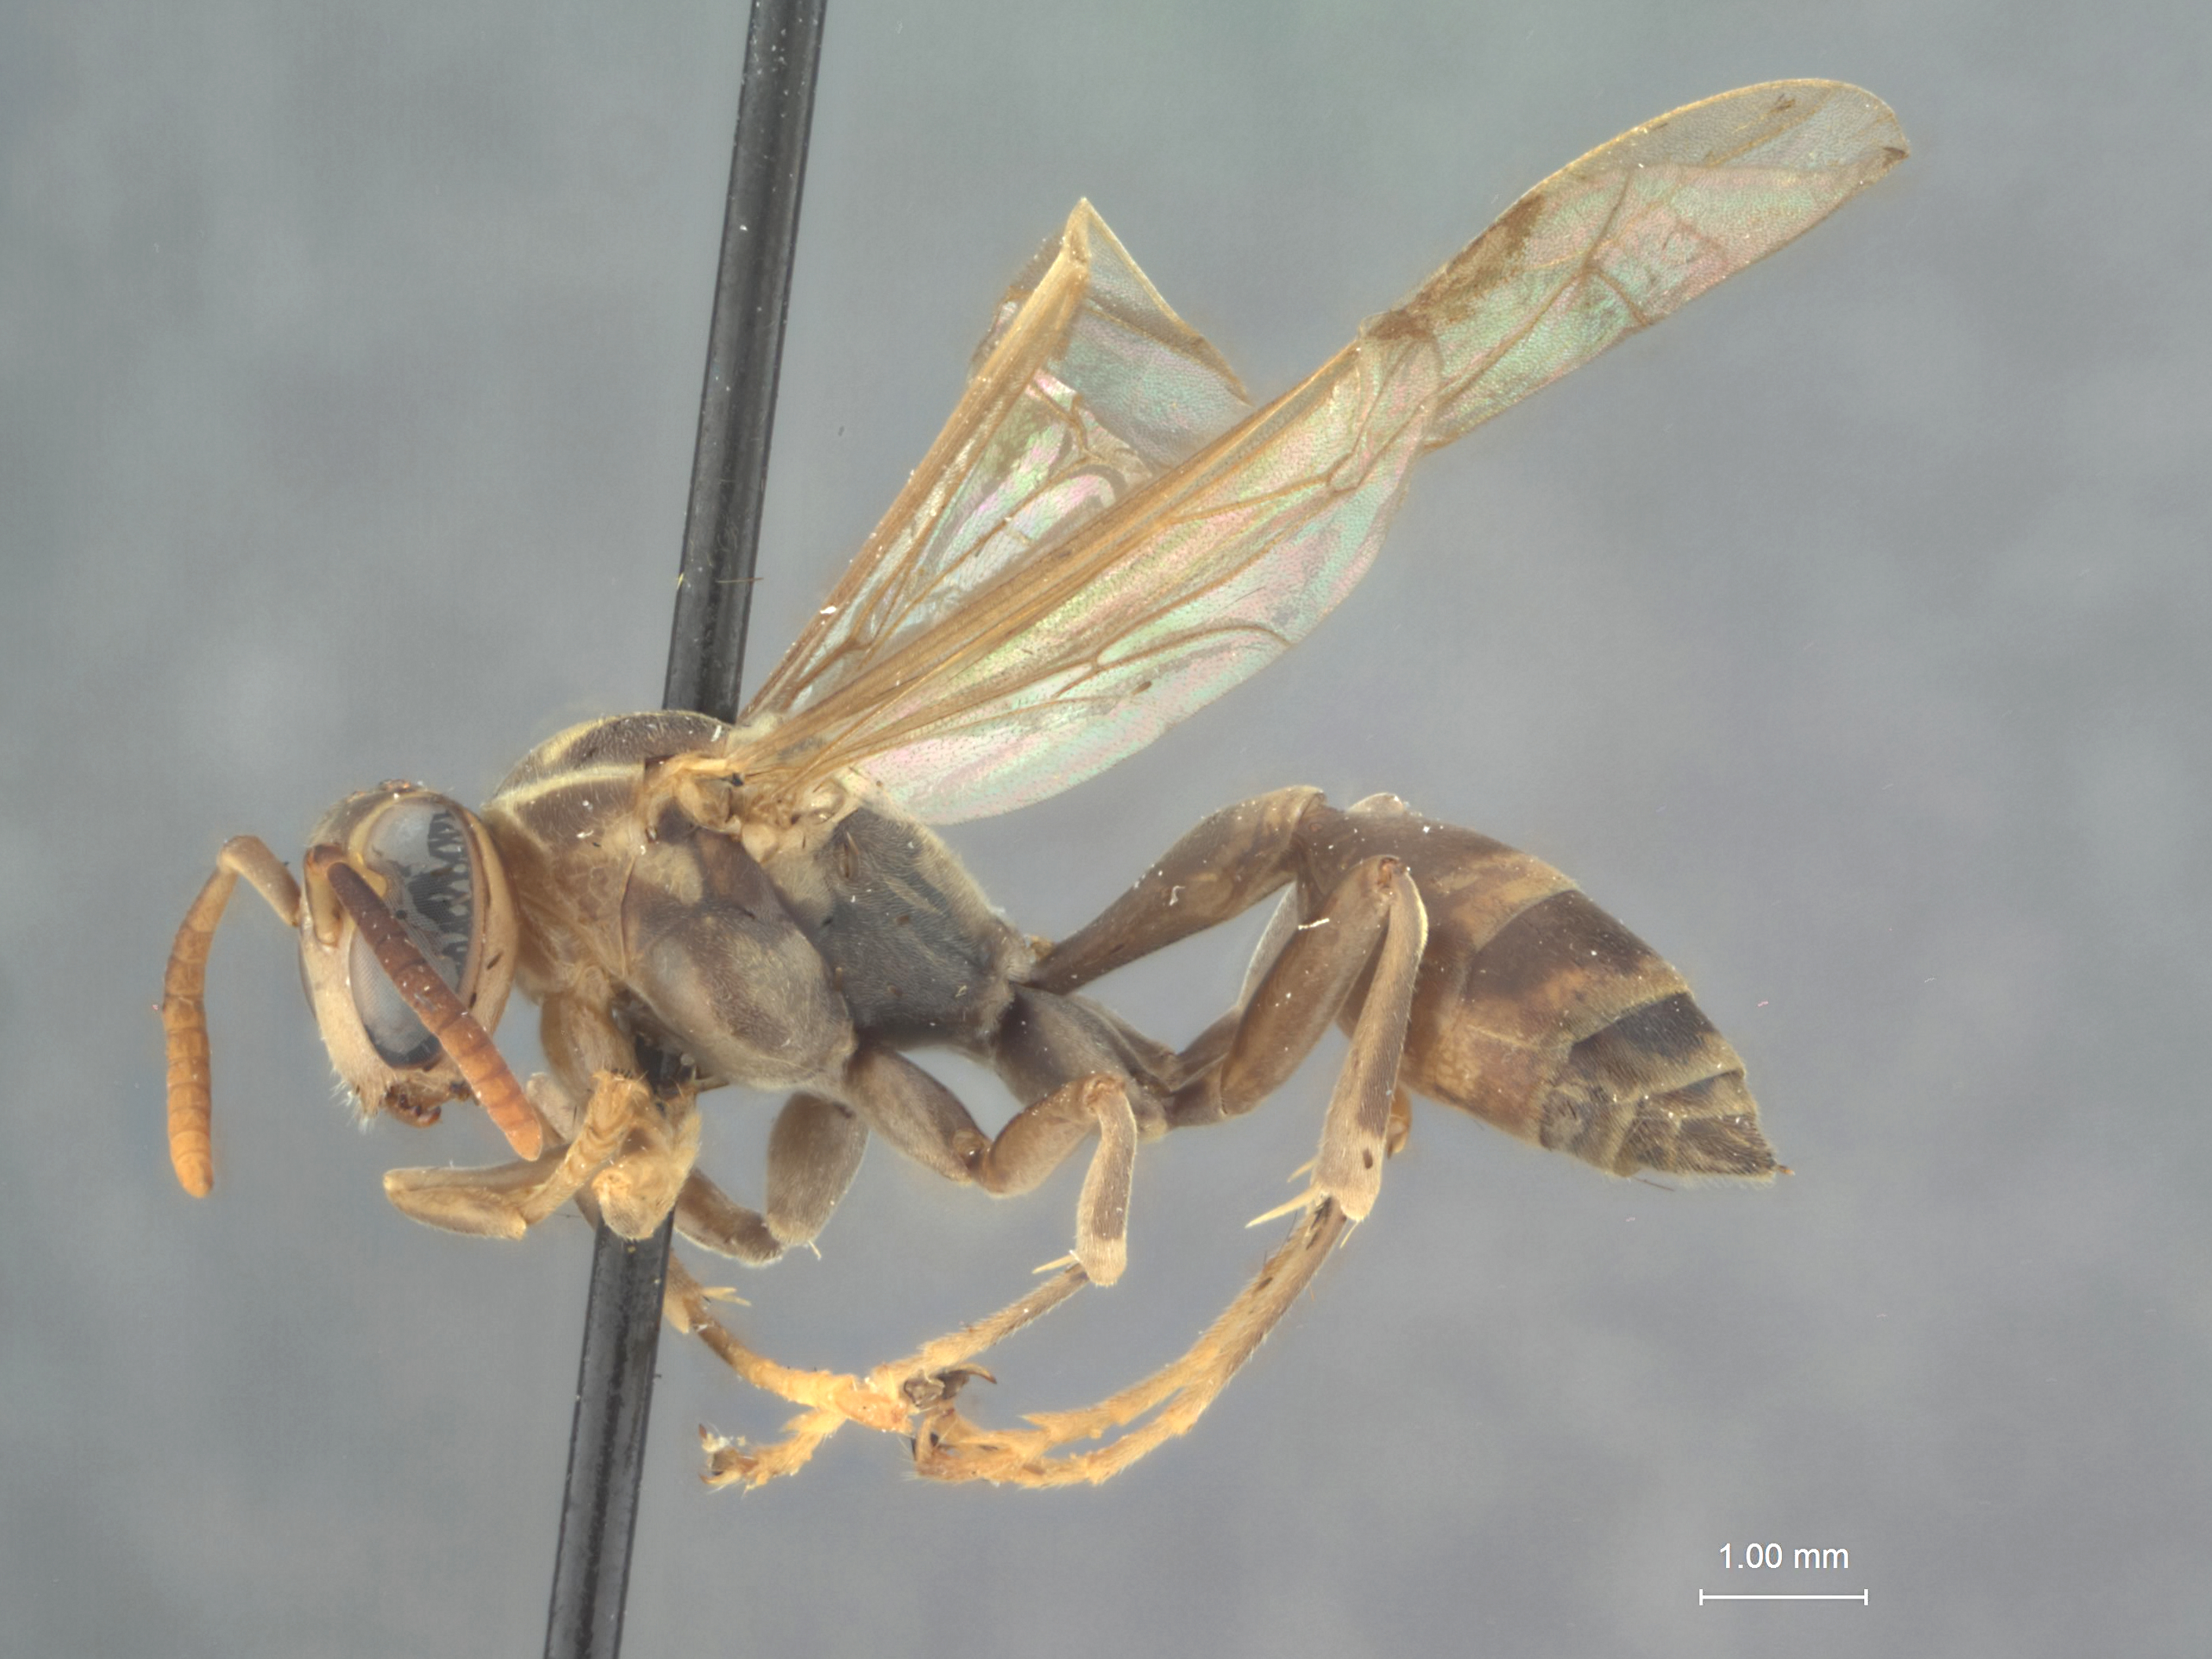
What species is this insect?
Mischocyttarus pelor
